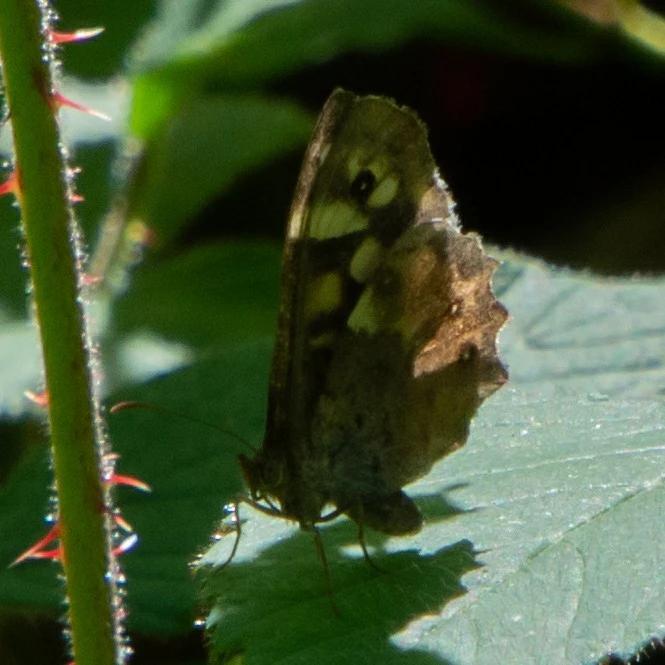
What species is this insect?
Pararge aegeria
